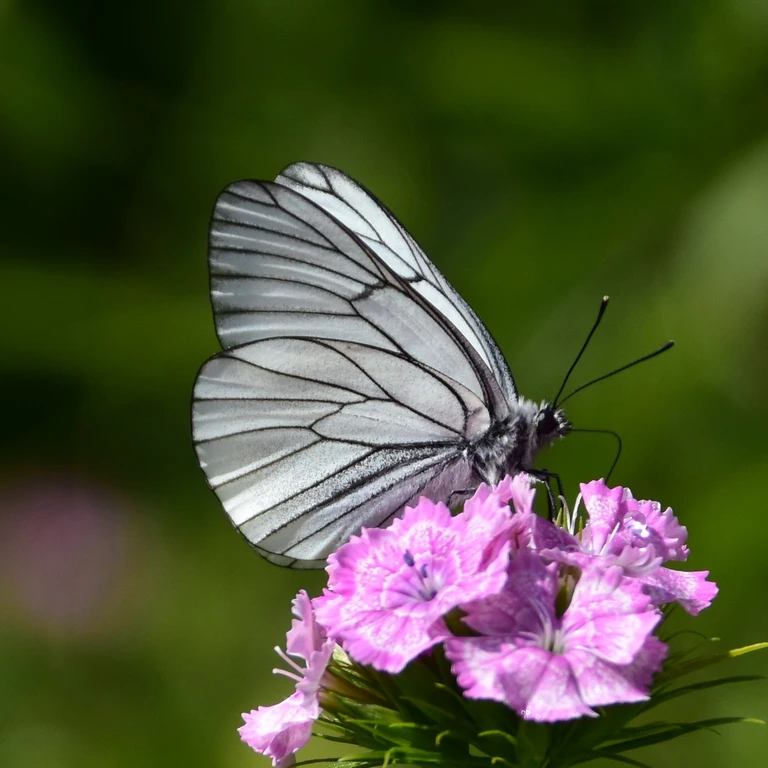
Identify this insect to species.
Aporia crataegi
